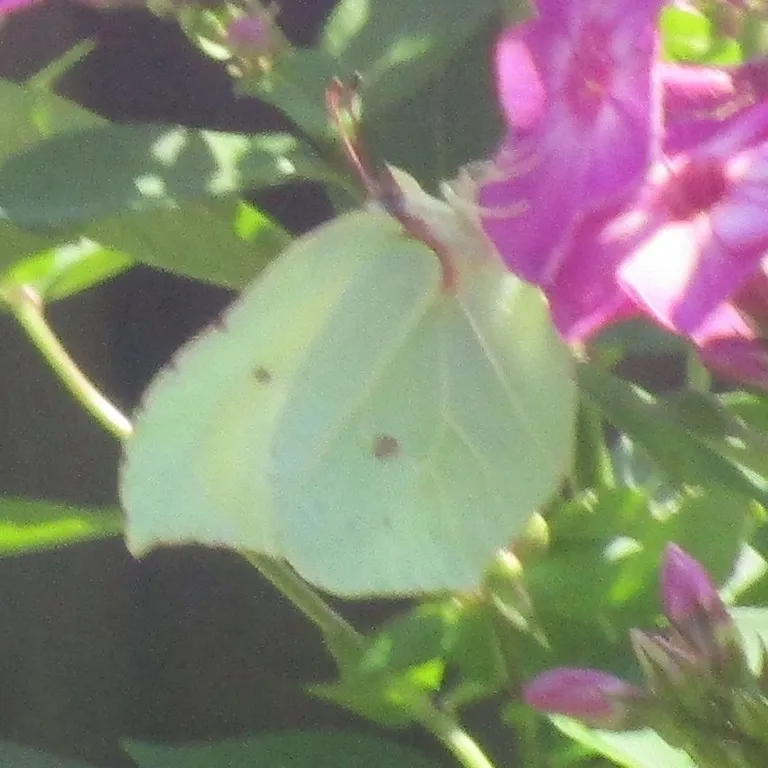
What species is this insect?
Gonepteryx rhamni
